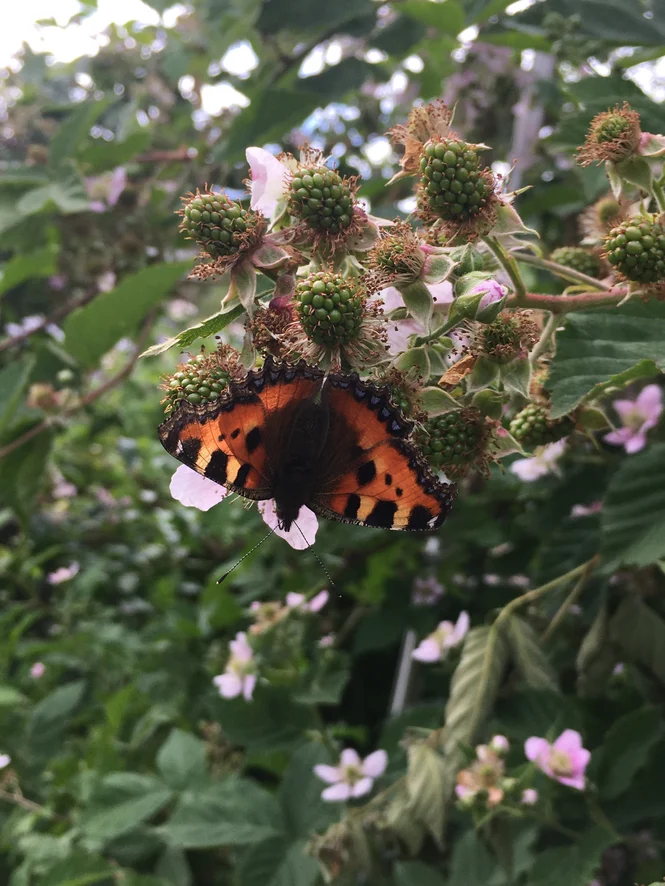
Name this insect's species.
Aglais urticae
